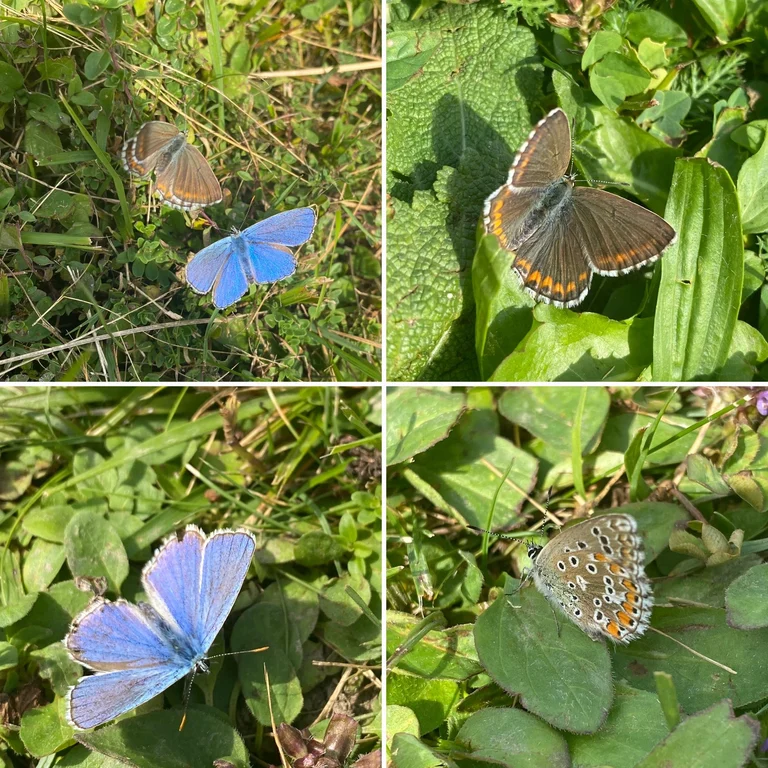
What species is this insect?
Lysandra bellargus
